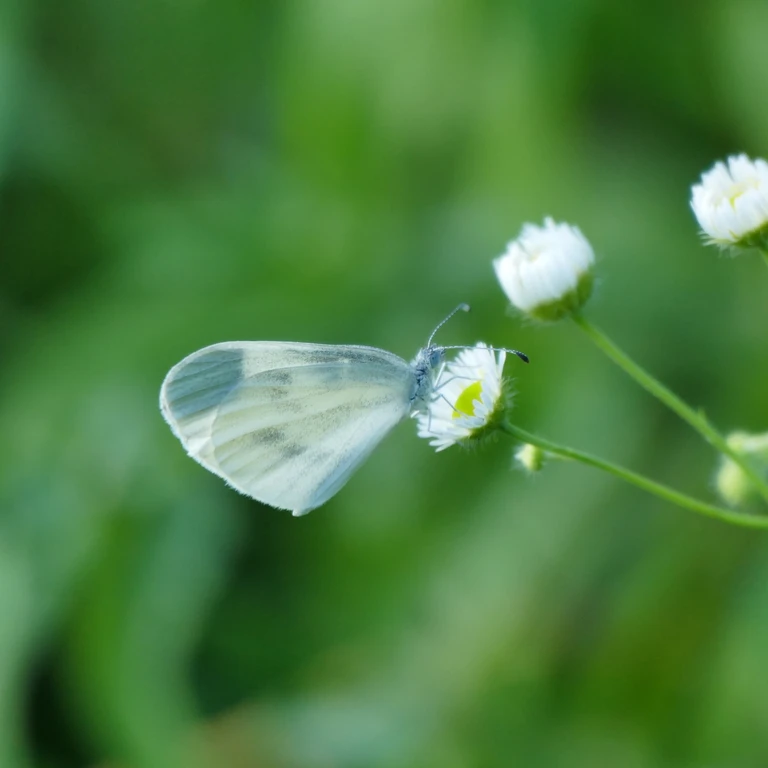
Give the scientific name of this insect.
Leptidea sinapis/juvernica
